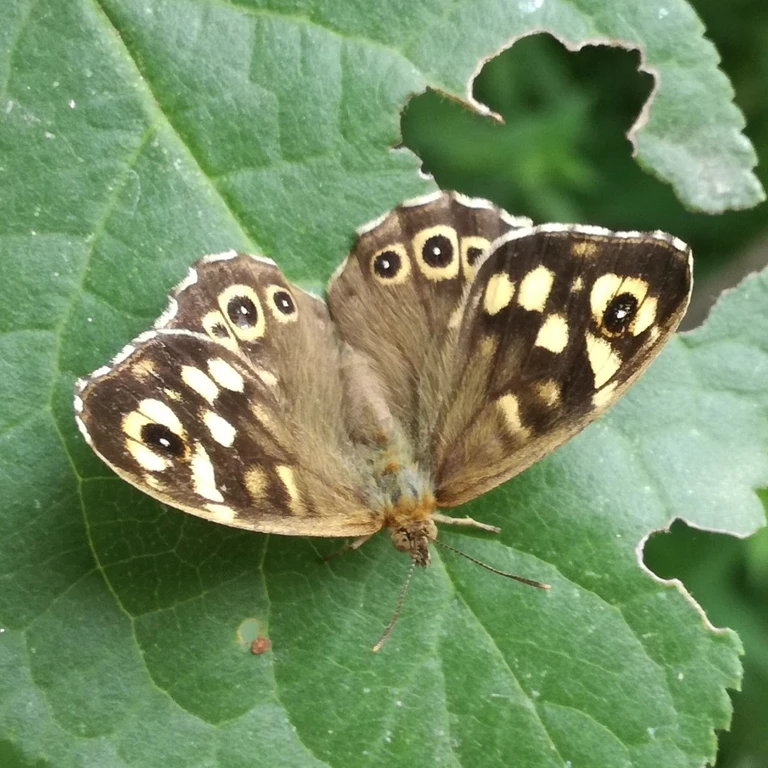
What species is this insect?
Pararge aegeria
